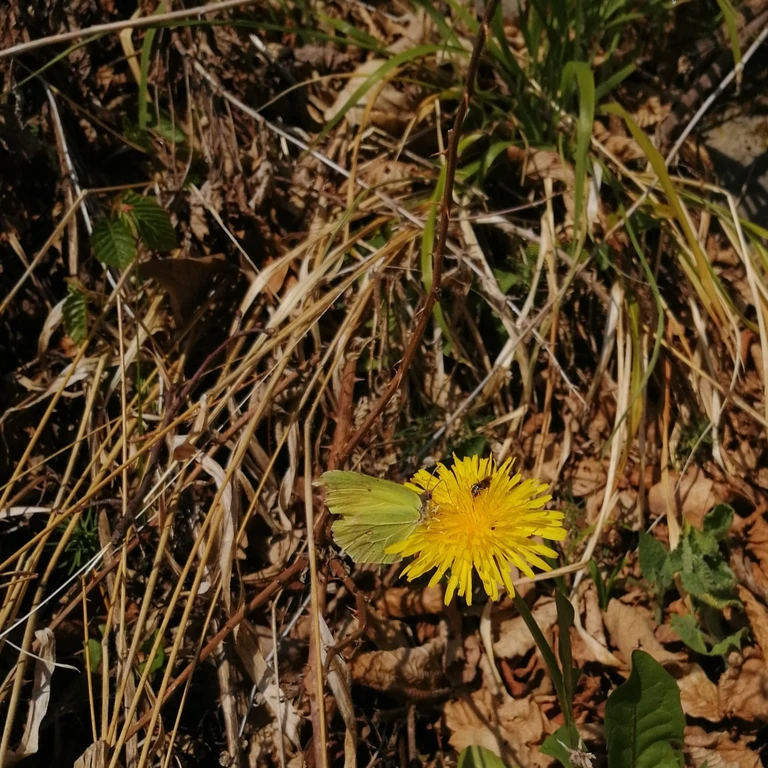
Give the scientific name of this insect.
Gonepteryx rhamni
